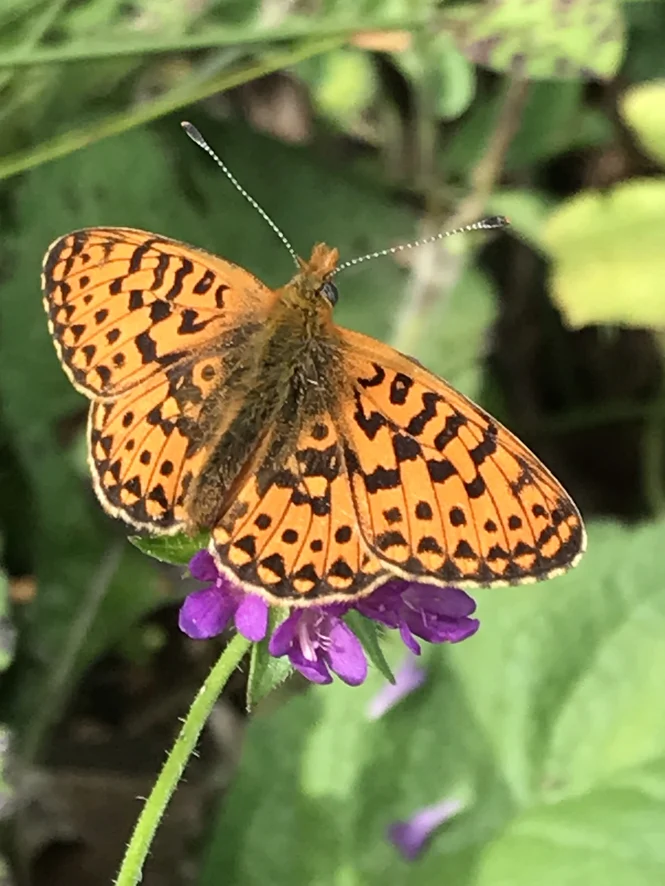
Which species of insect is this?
Boloria euphrosyne (also Clossiana euphrosyne)
